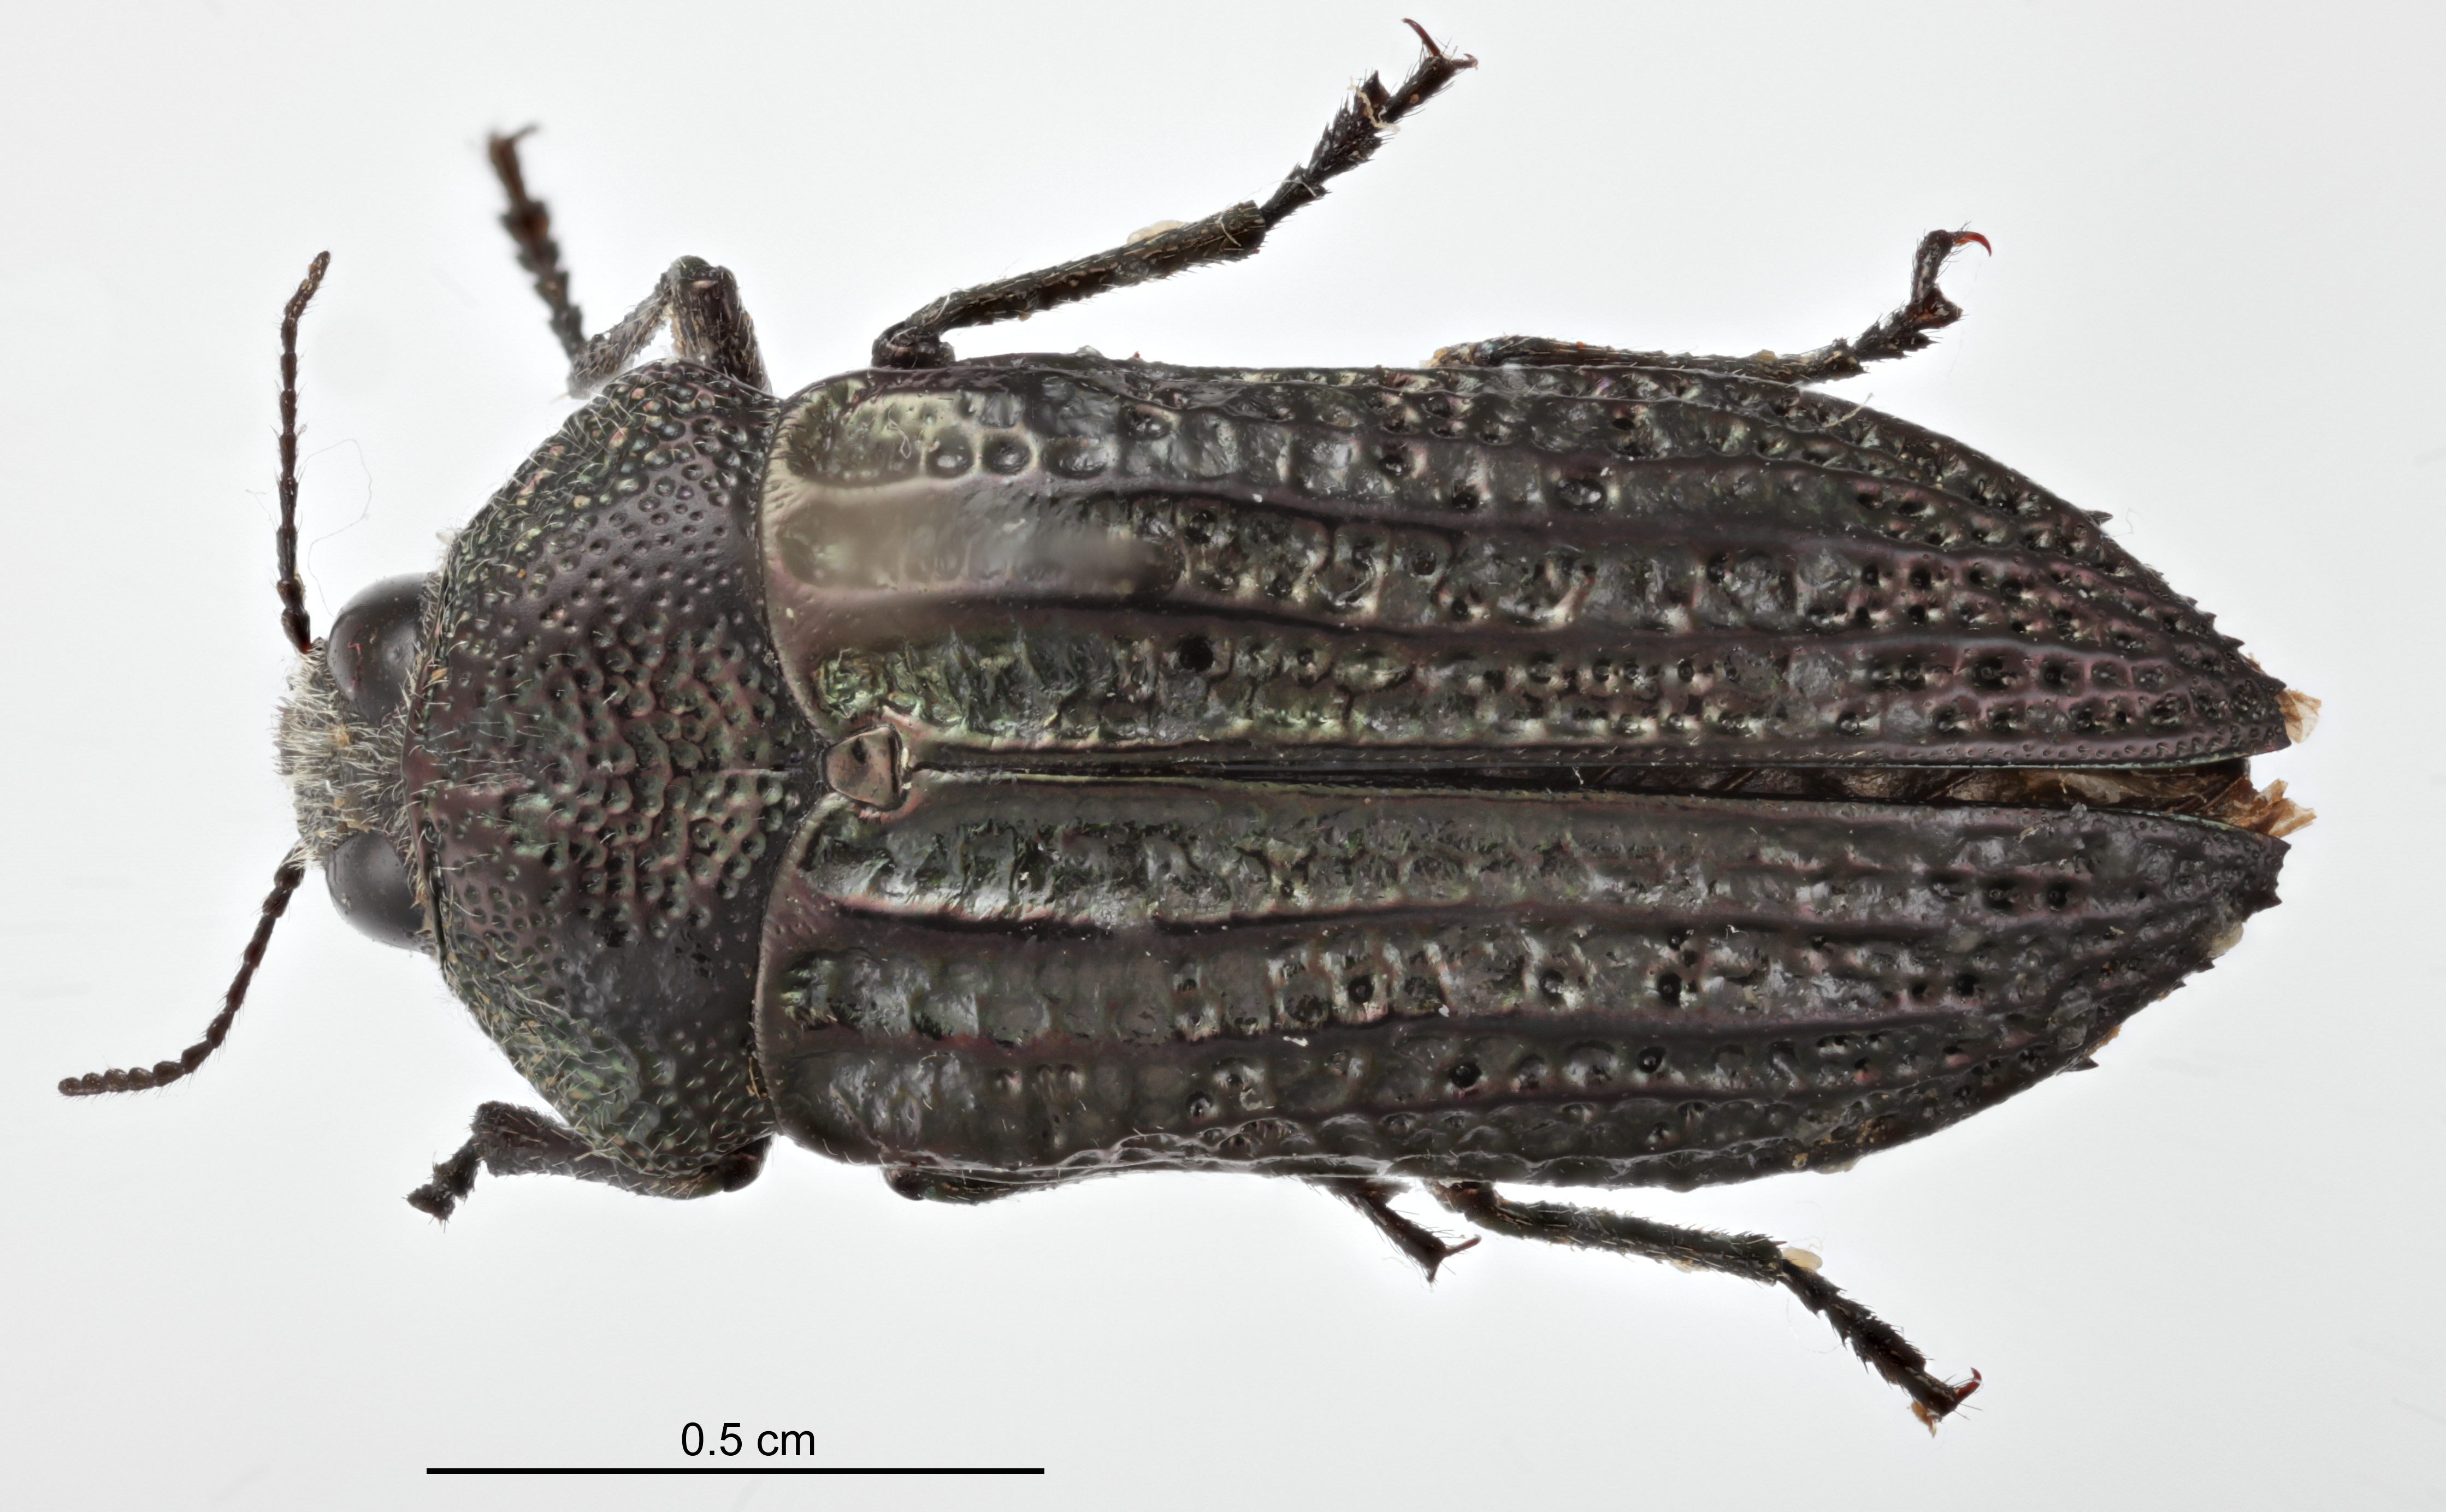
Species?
Polycesta porcata
